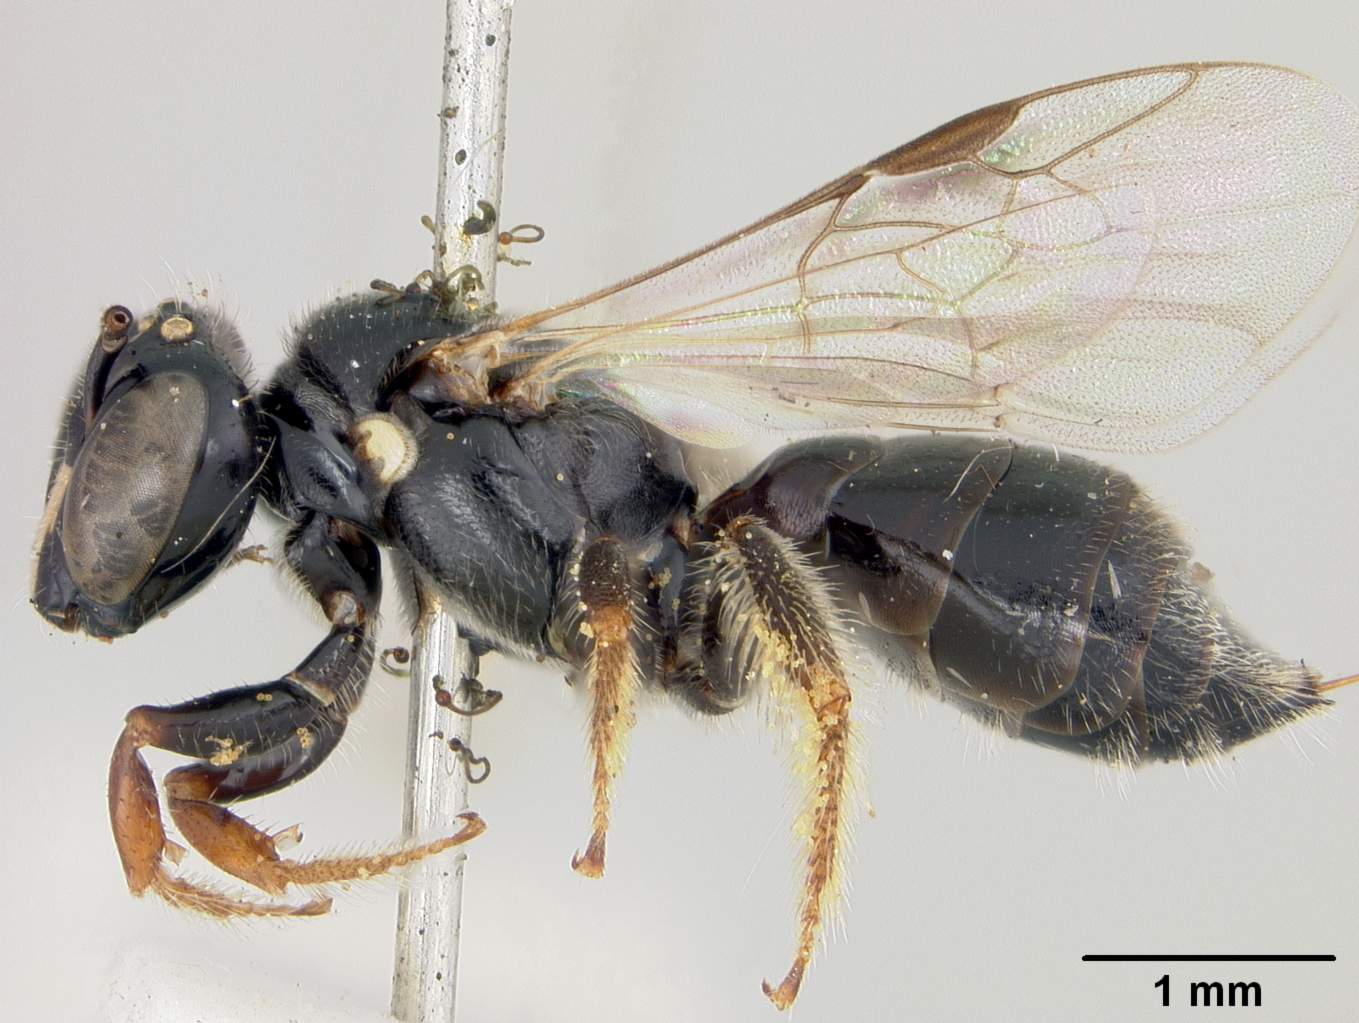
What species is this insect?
Exoneura botanica
